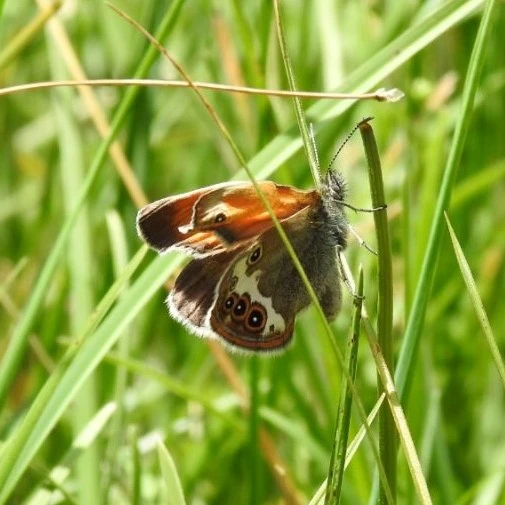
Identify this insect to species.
Coenonympha arcania
